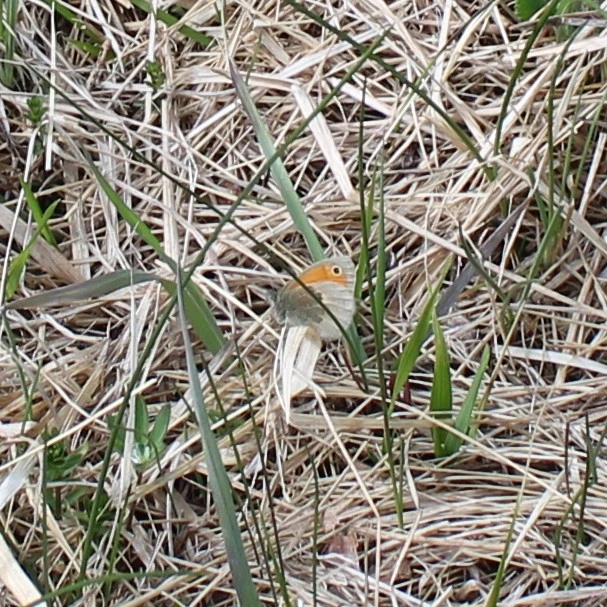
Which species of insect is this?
Coenonympha pamphilus
